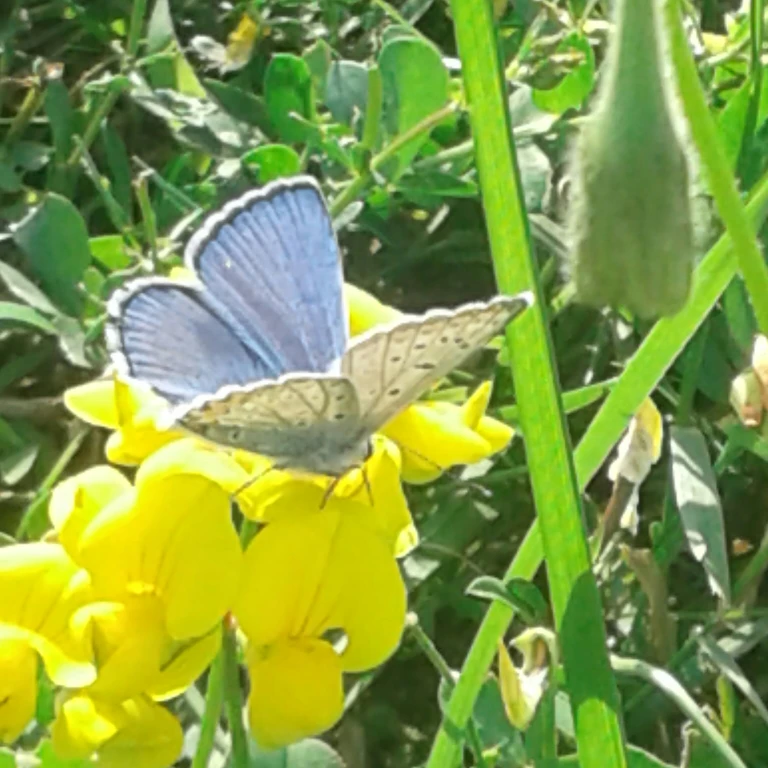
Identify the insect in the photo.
Polyommatus icarus
